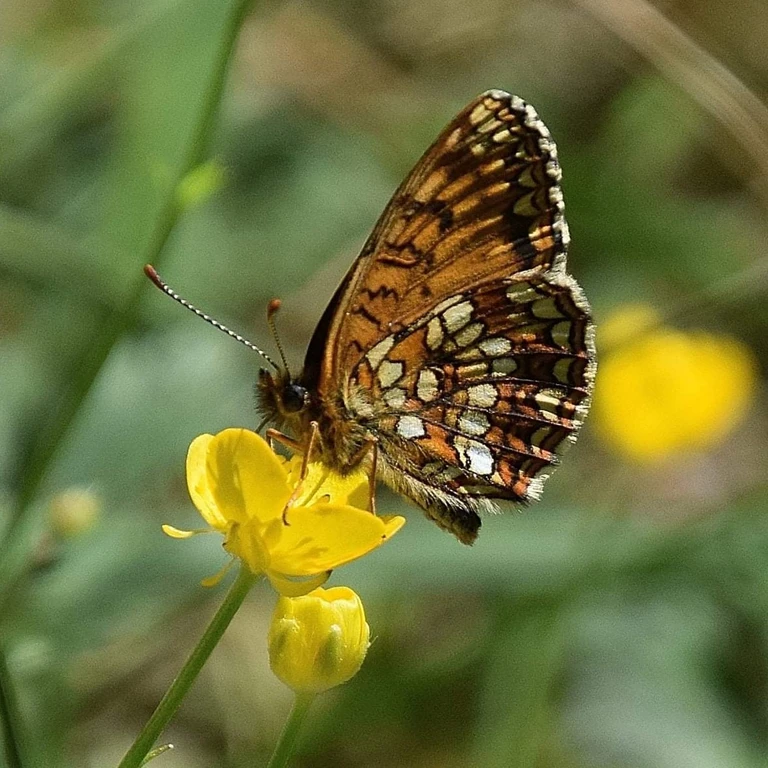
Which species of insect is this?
Melitaea diamina
